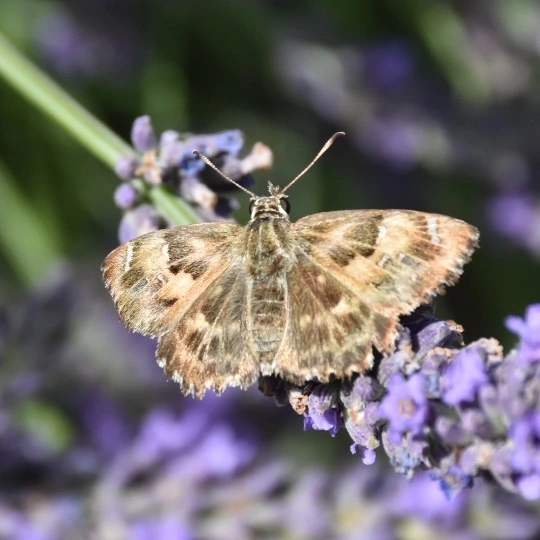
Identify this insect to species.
Carcharodus alceae
